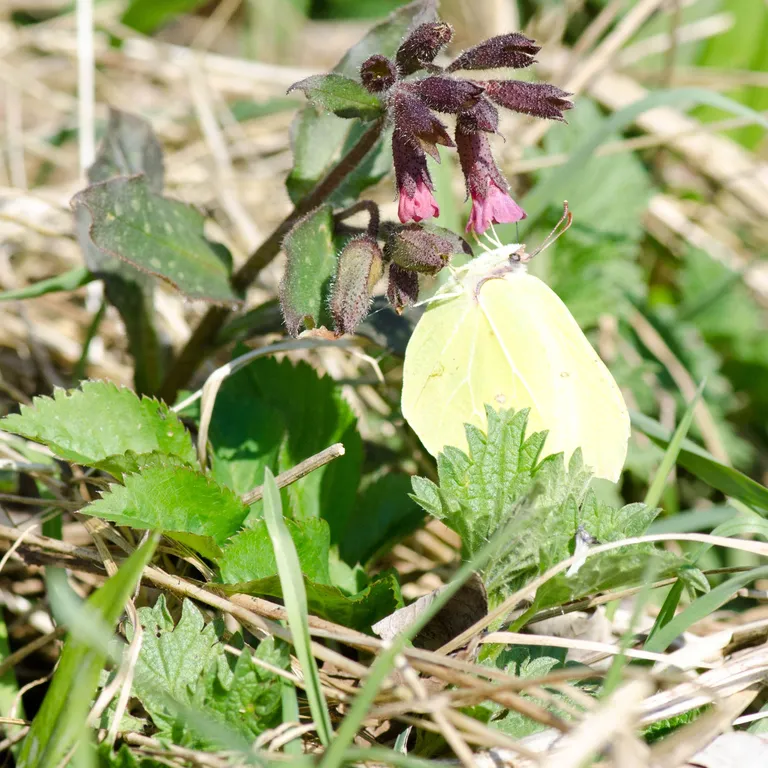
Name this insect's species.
Gonepteryx rhamni
